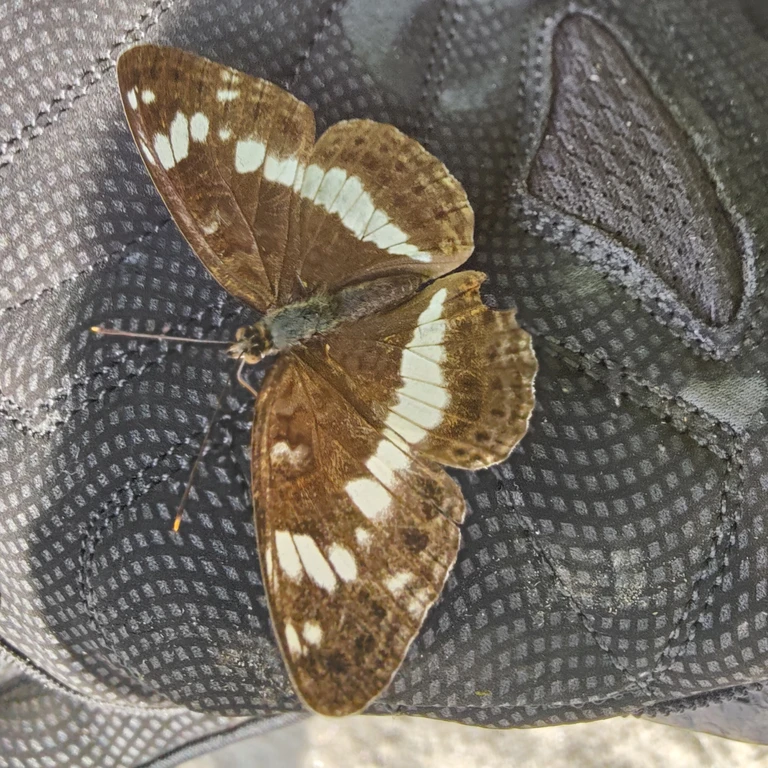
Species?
Limenitis camilla (also Ladoga camilla)
